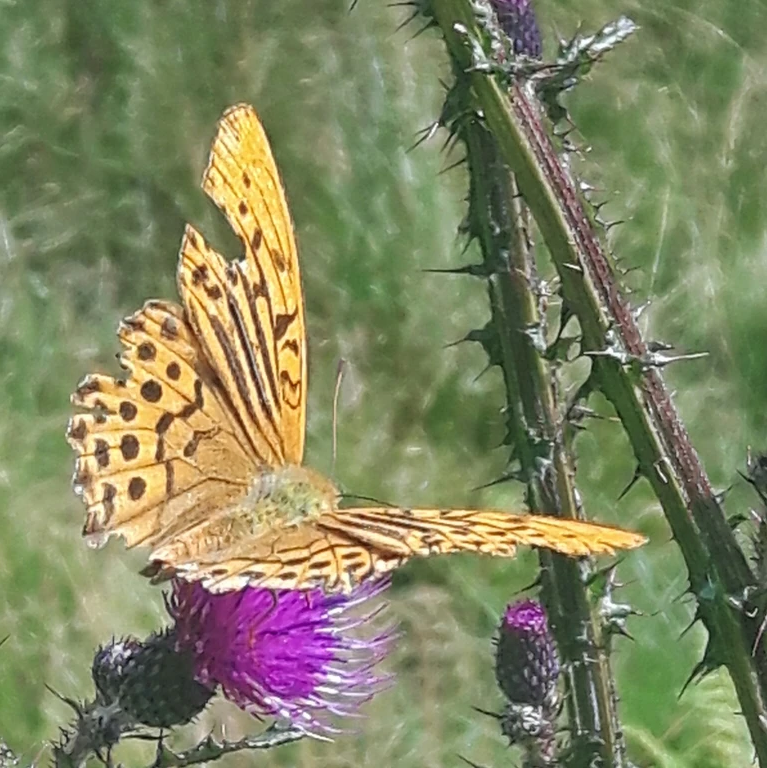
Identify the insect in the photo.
Argynnis paphia
